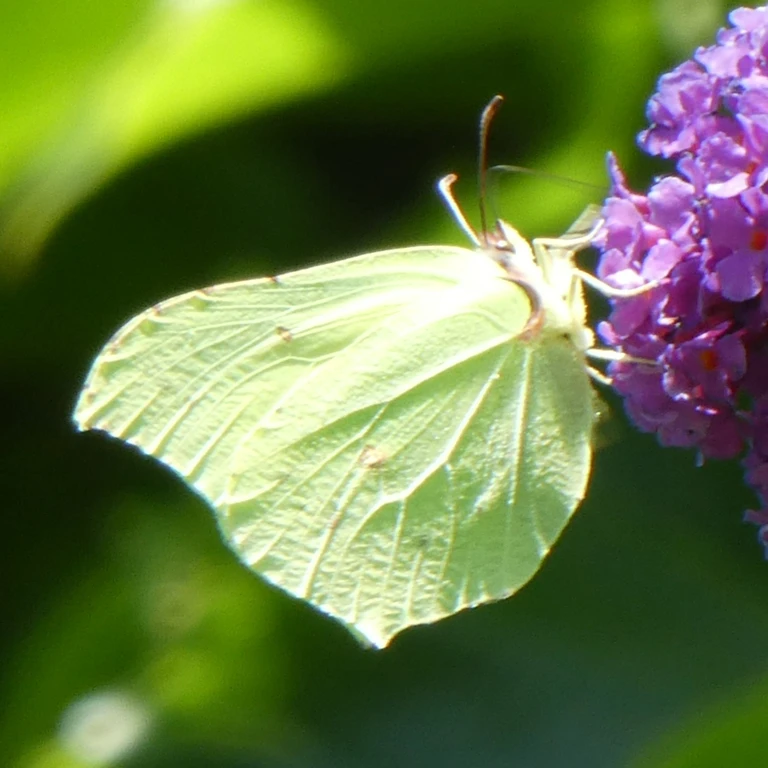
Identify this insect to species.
Gonepteryx rhamni
